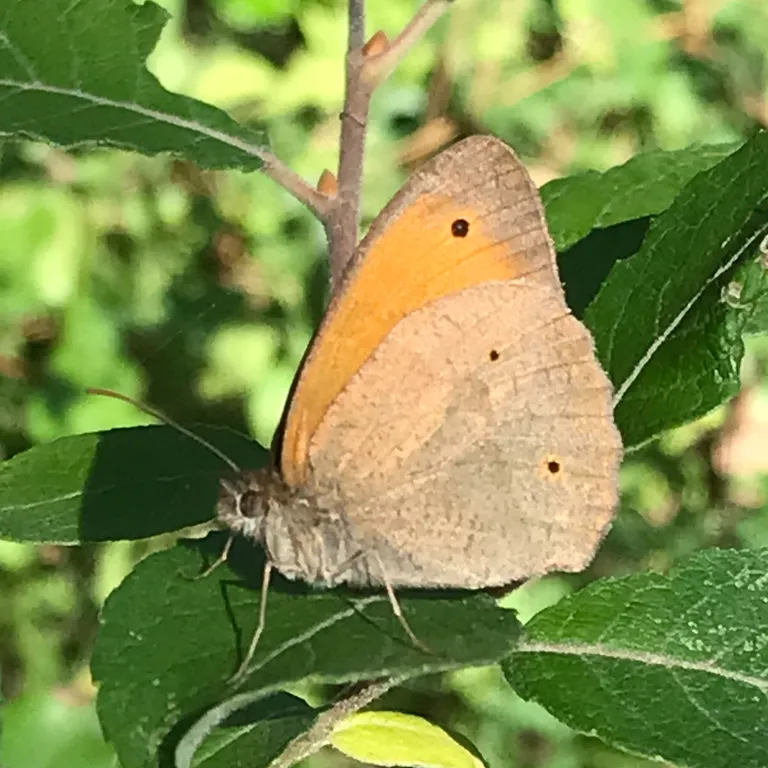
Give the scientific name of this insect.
Maniola jurtina
